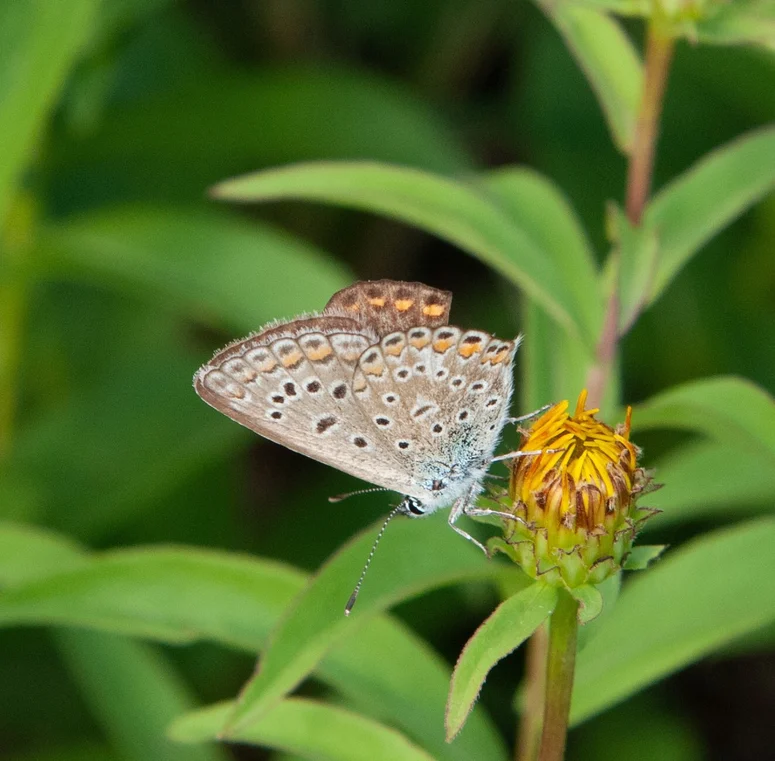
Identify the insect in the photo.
Lycaena tityrus (also Loweia tityrus)
